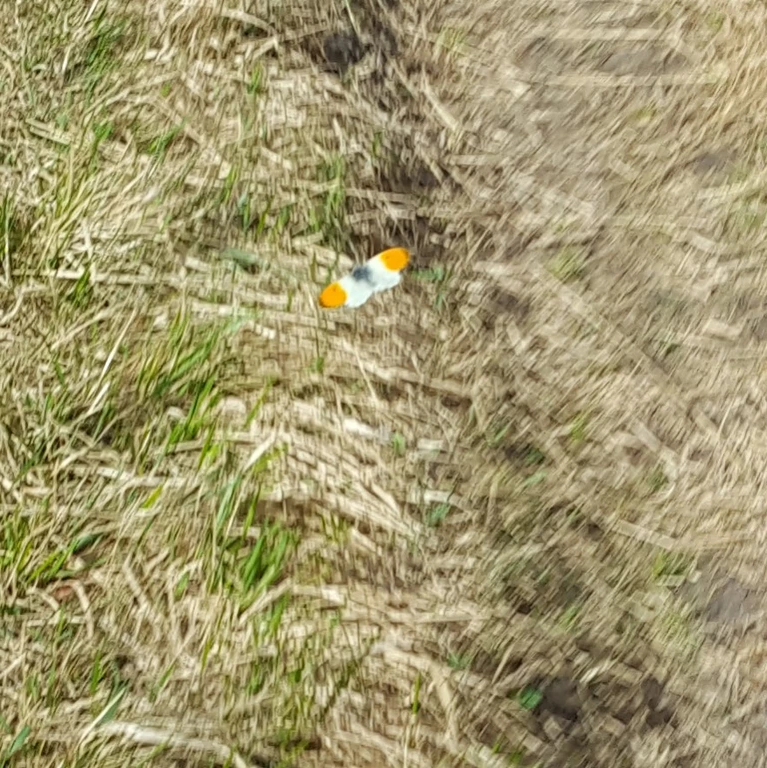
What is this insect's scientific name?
Anthocharis cardamines
